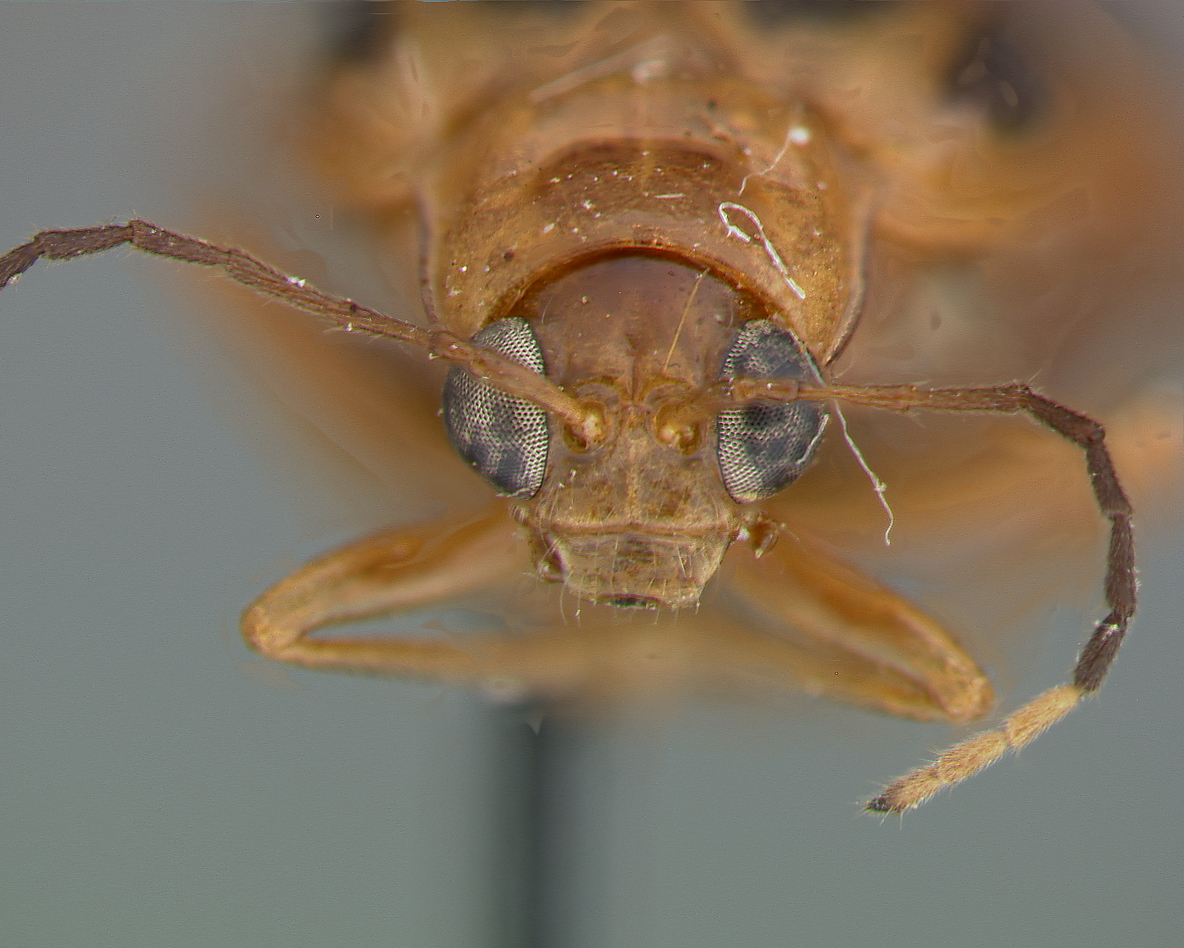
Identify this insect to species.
Potamobrotica trifasciata
